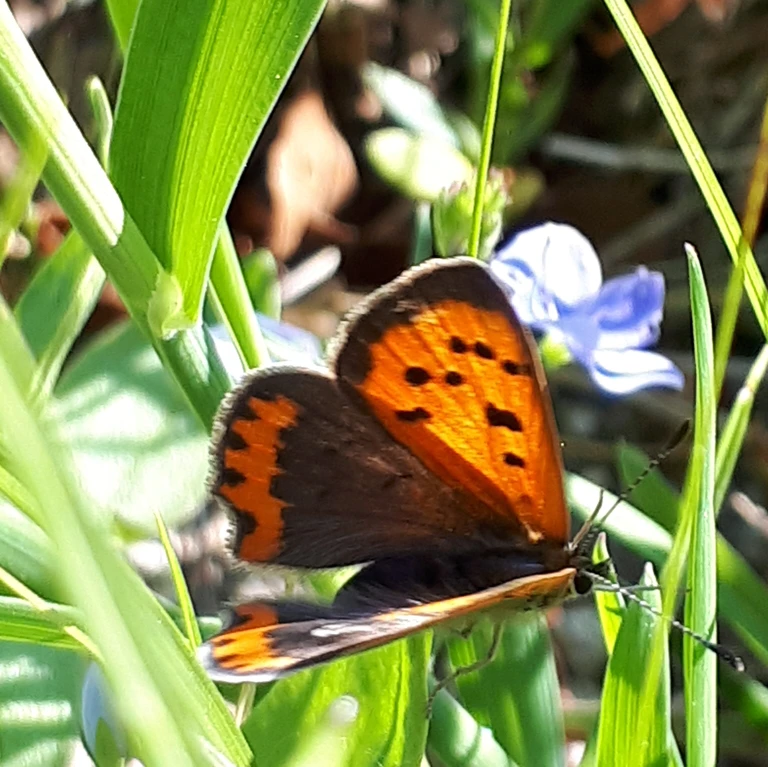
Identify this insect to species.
Lycaena phlaeas
